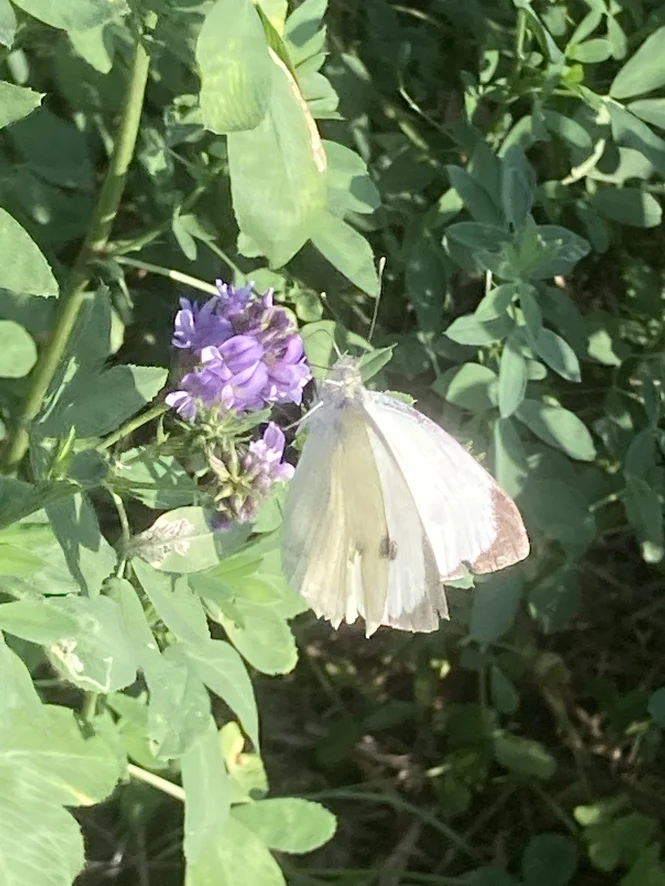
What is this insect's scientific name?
Pieris brassicae
